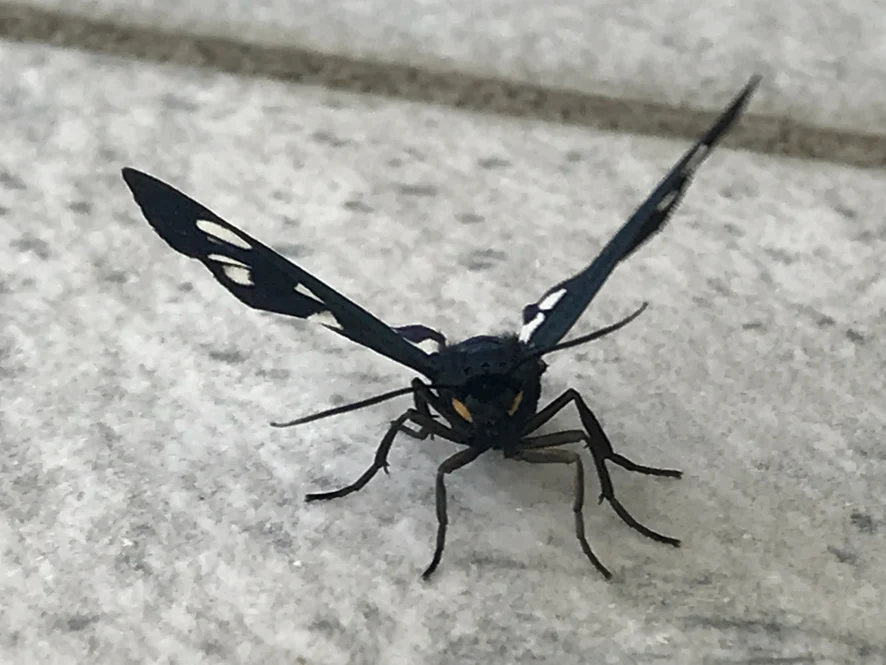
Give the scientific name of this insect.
Amata phegea
